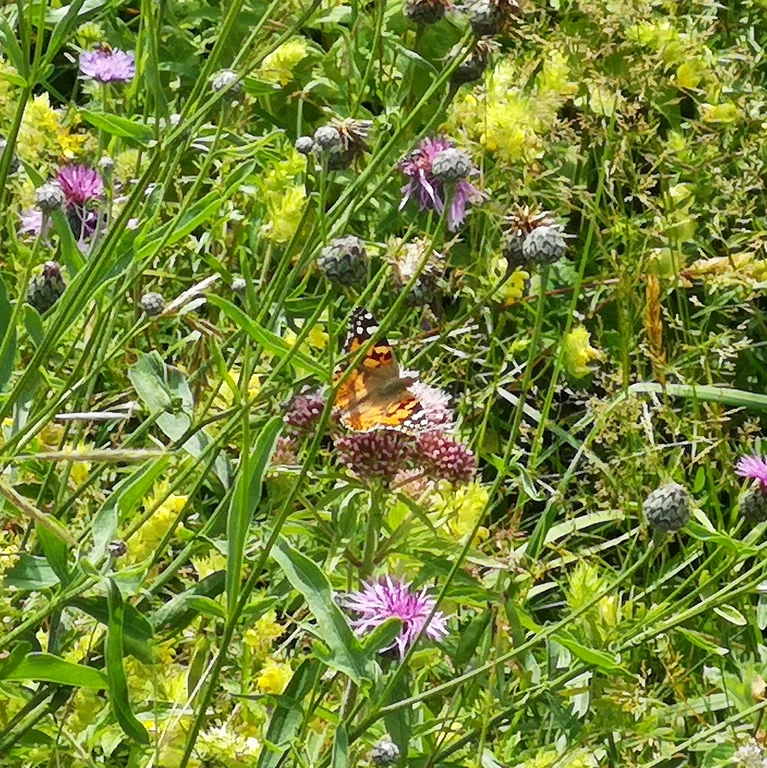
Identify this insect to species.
Vanessa cardui
